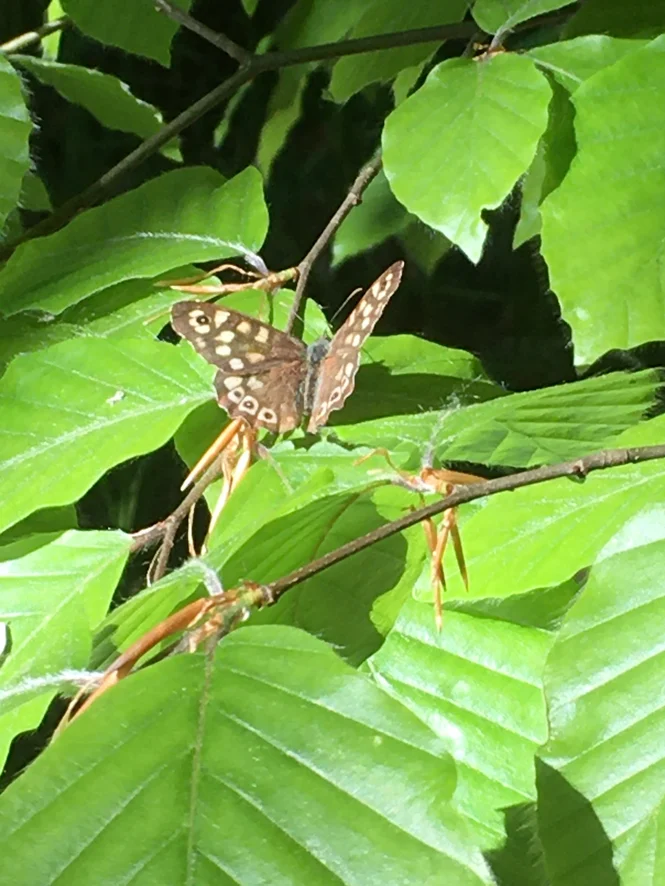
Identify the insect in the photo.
Pararge aegeria
